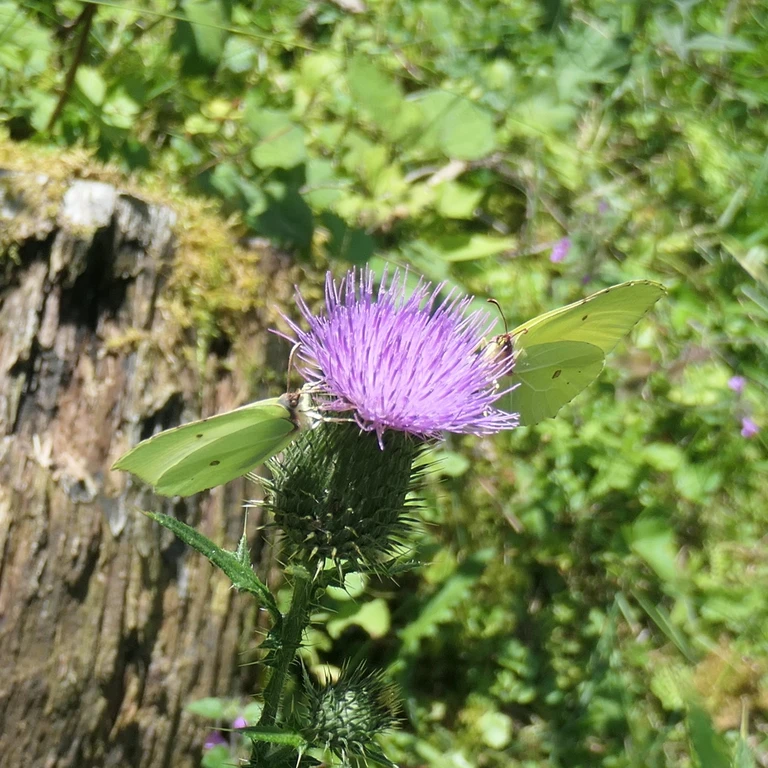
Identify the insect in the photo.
Gonepteryx rhamni
